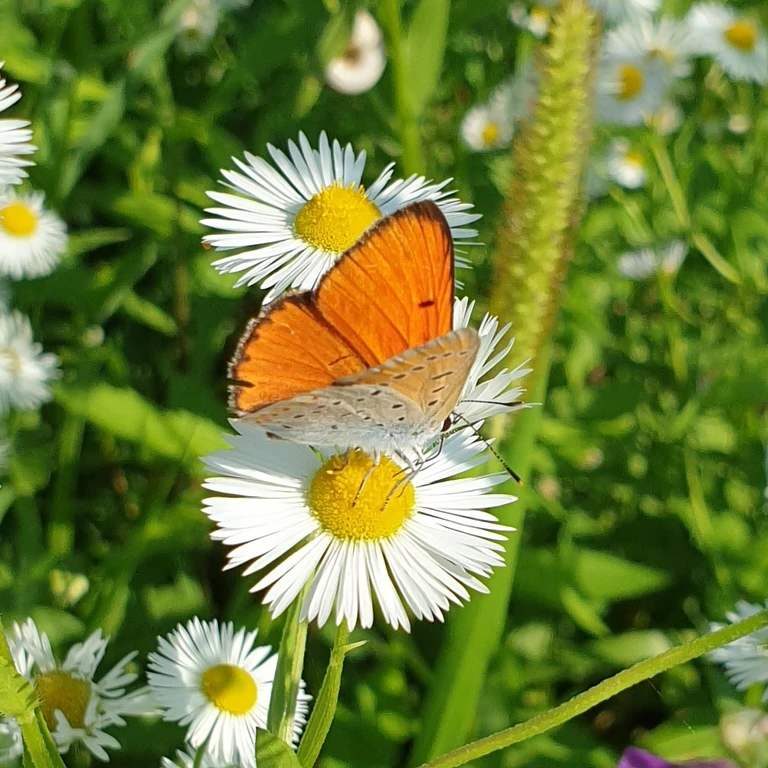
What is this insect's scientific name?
Lycaena dispar
